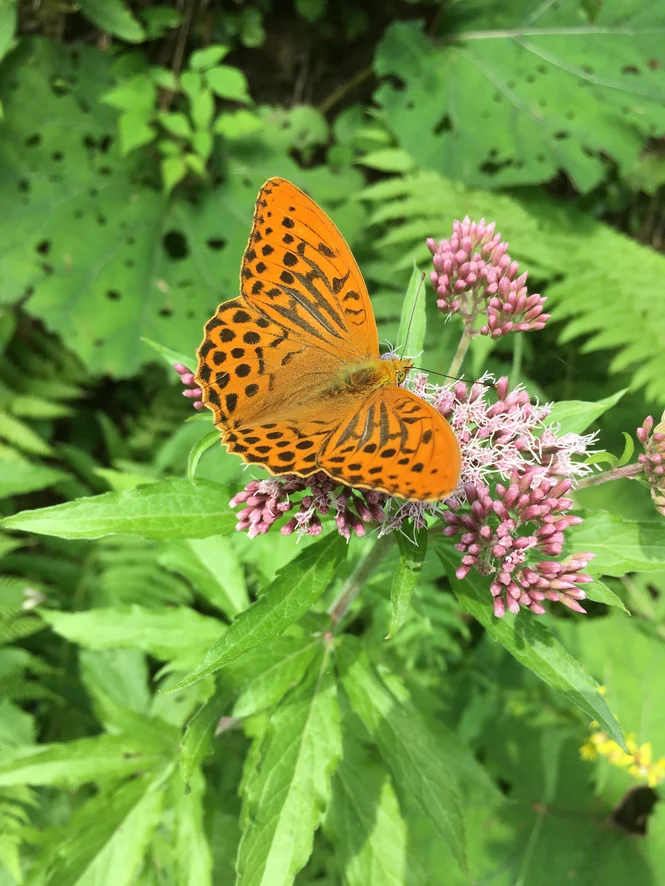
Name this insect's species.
Argynnis paphia
